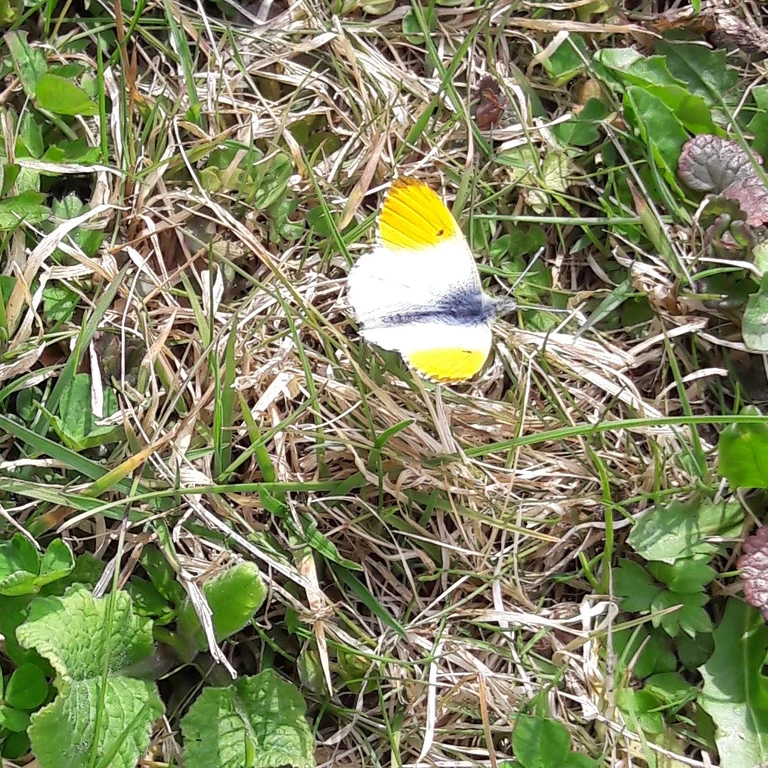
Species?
Anthocharis cardamines
